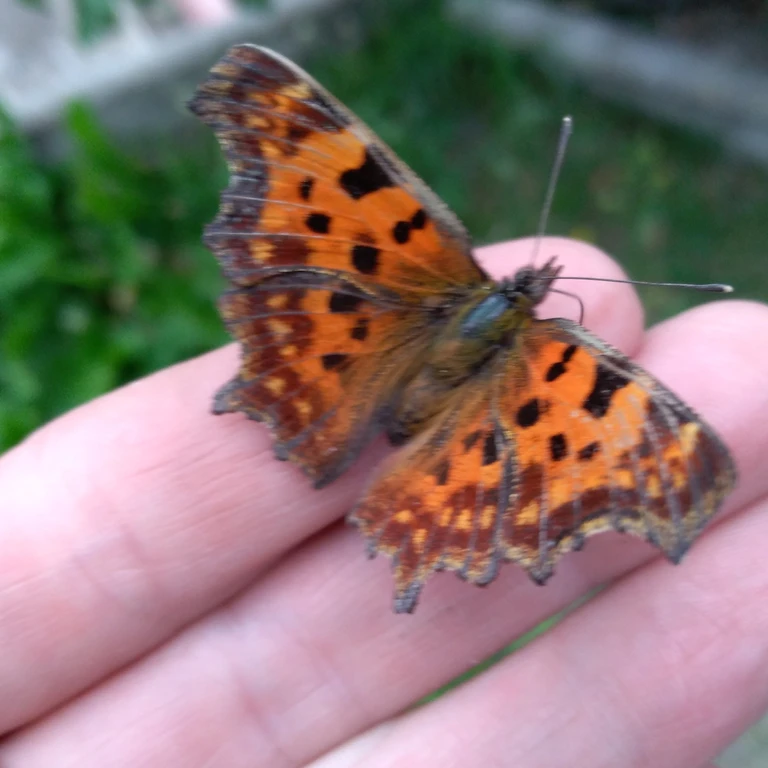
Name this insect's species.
Polygonia c-album
